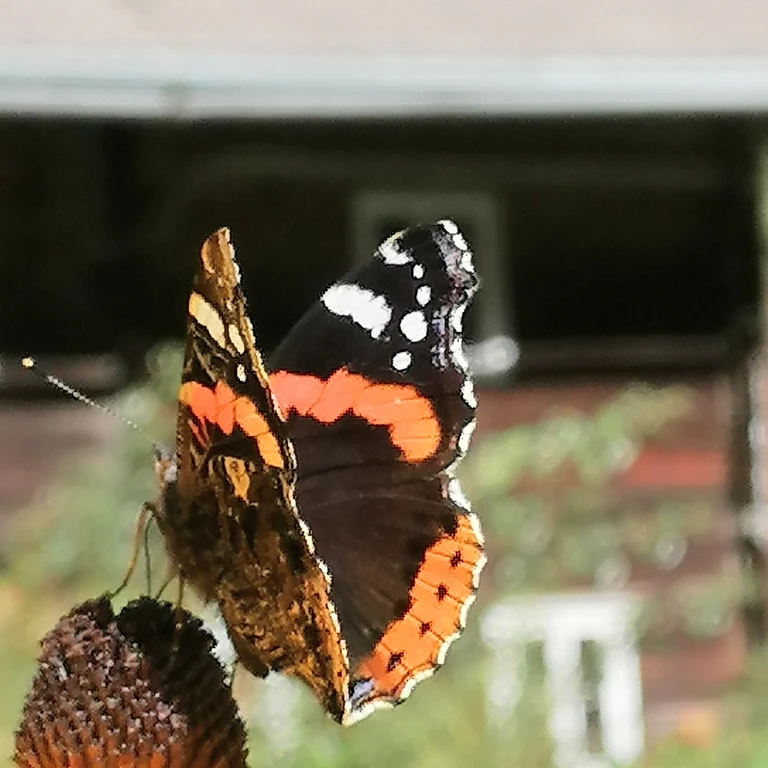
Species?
Vanessa atalanta
